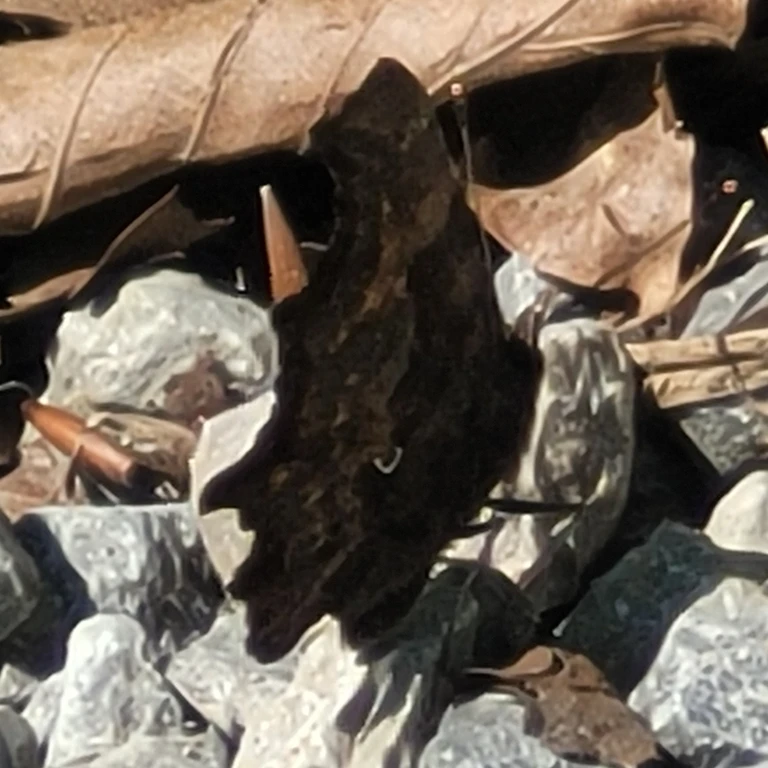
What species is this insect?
Polygonia c-album
